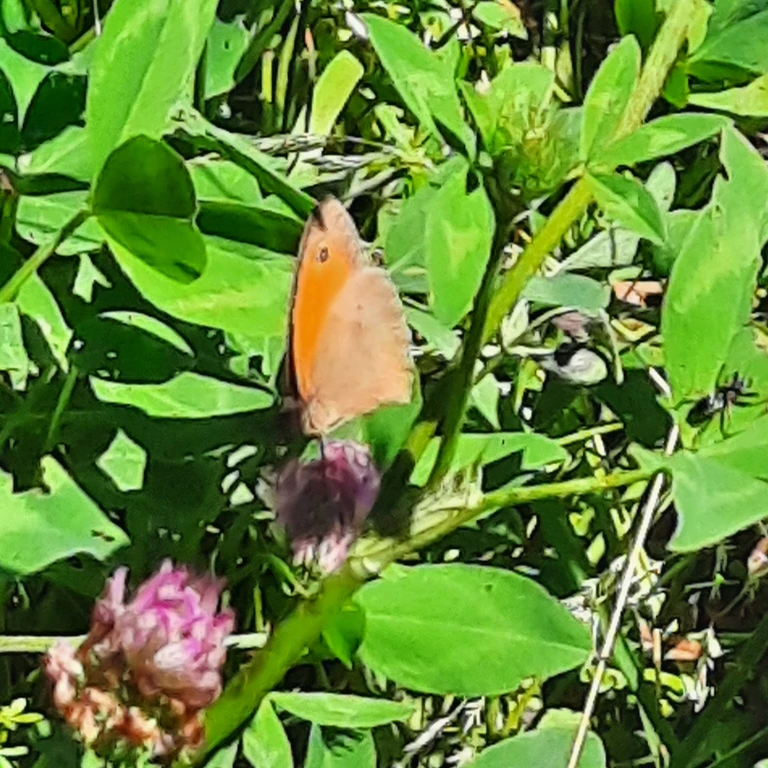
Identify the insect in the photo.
Maniola jurtina
